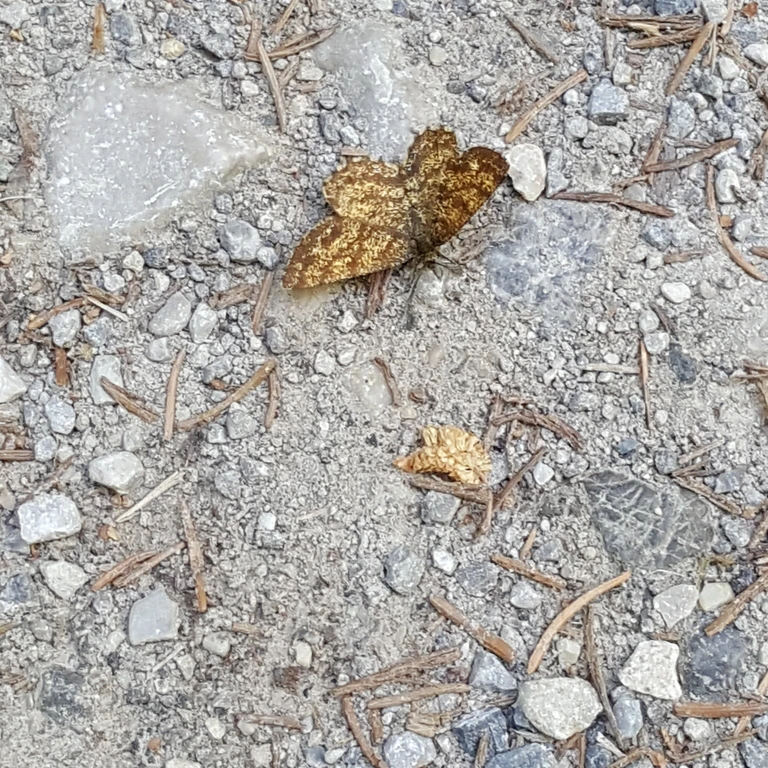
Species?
Ematurga atomaria
